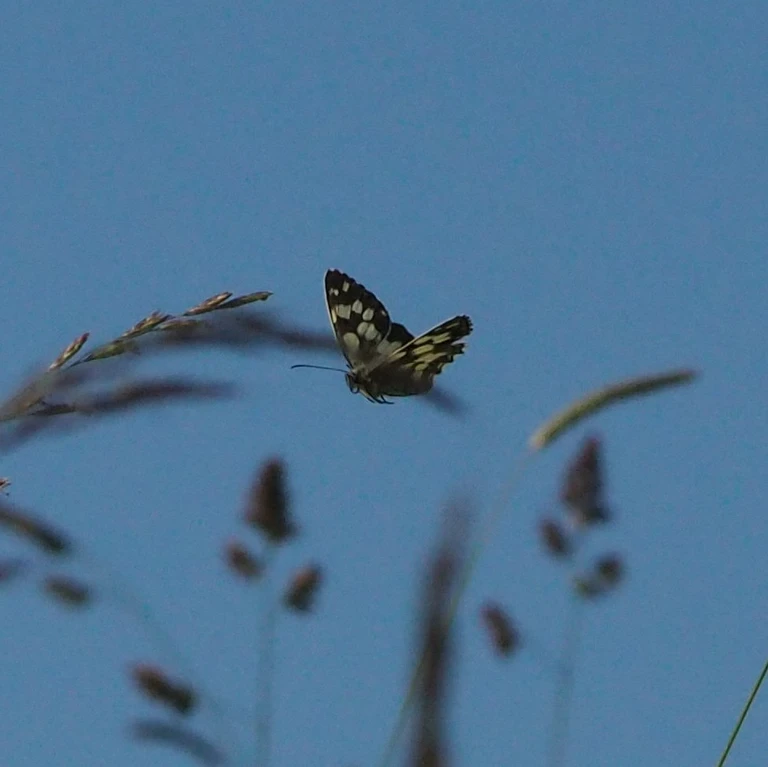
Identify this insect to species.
Melanargia galathea
